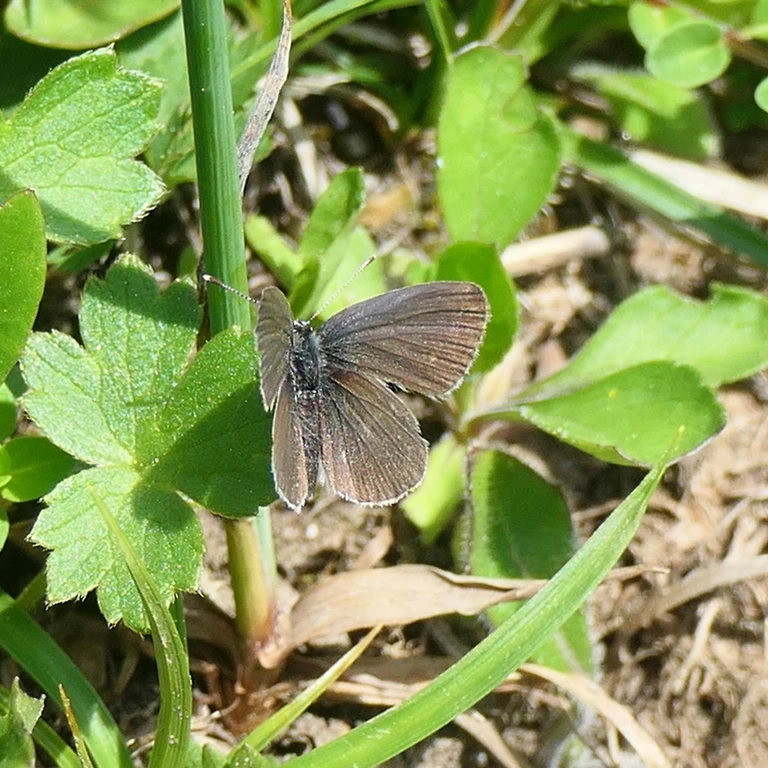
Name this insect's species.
Cupido minimus
